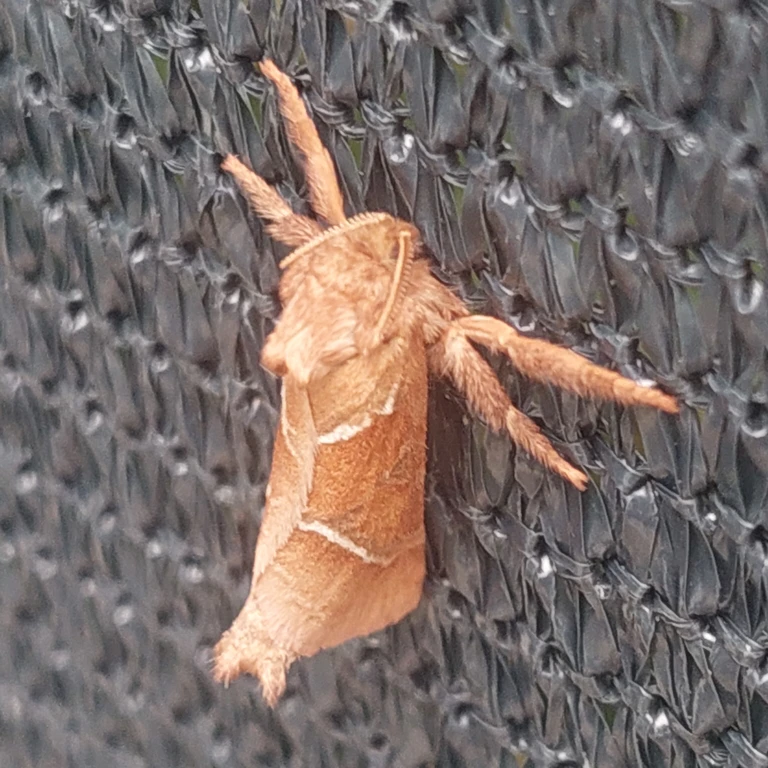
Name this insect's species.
Triodia sylvina
